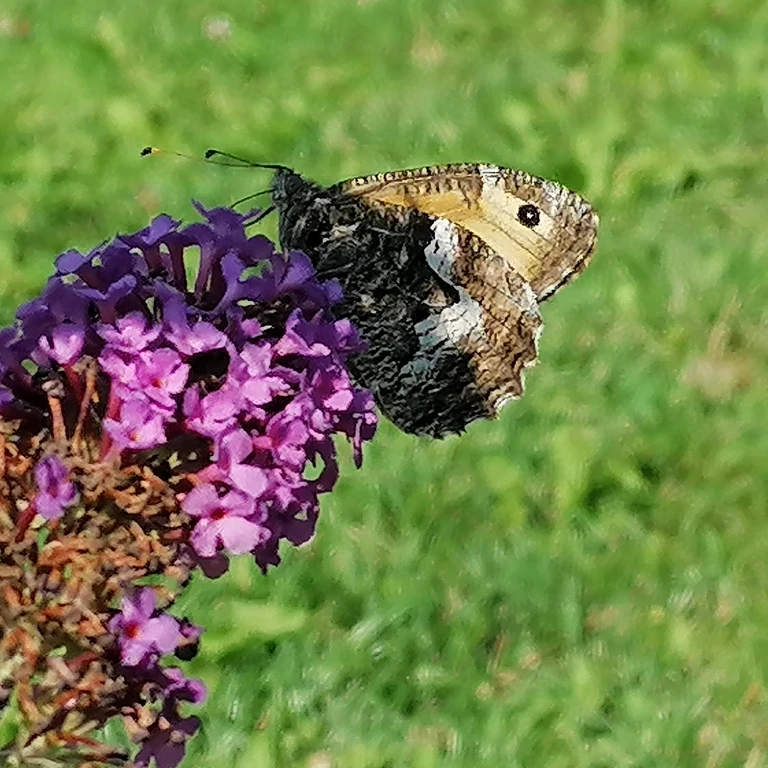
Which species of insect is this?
Hipparchia semele
